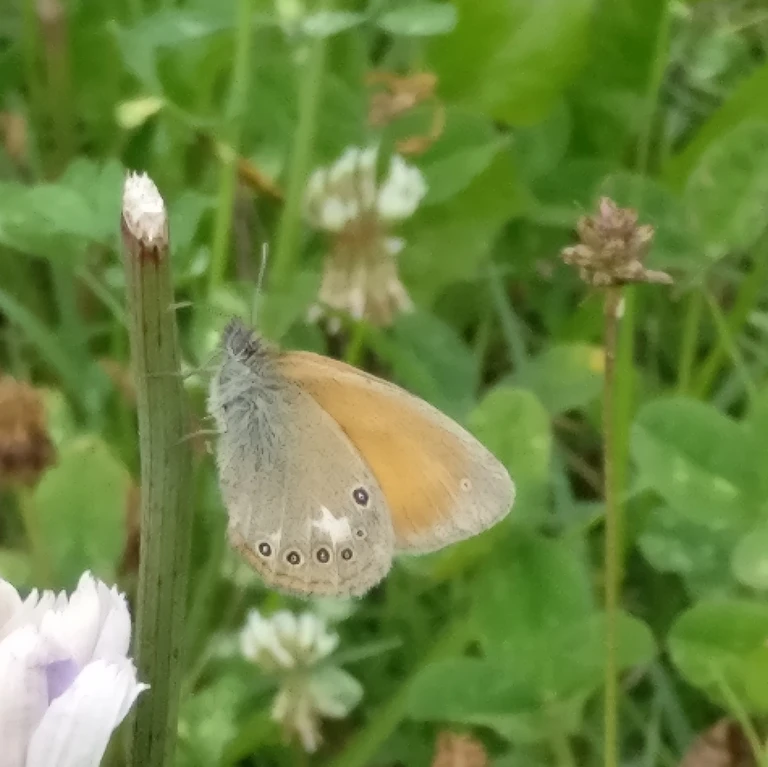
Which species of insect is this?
Coenonympha glycerion (also Coenonympha iphis)
